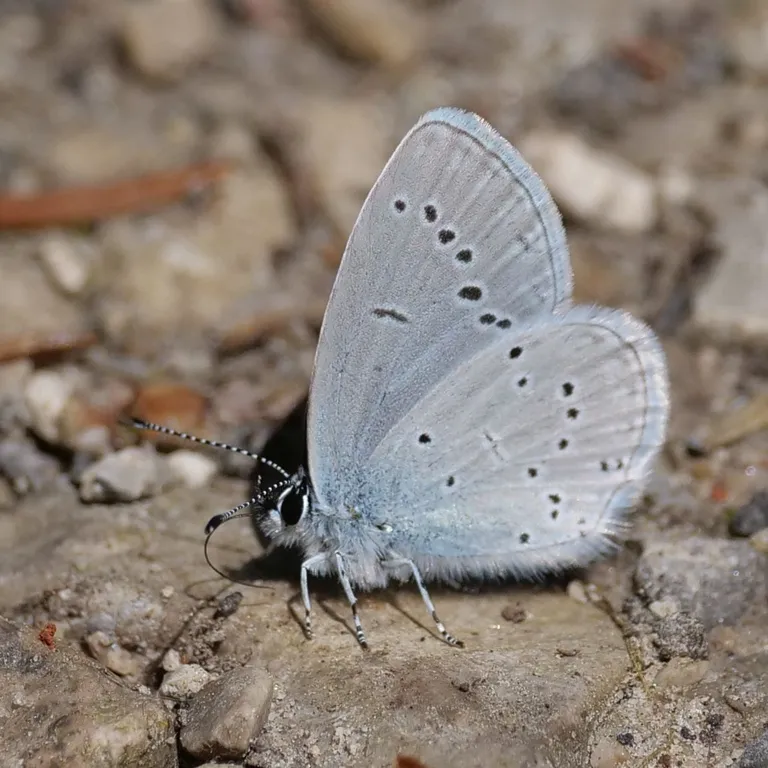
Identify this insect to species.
Cupido minimus
